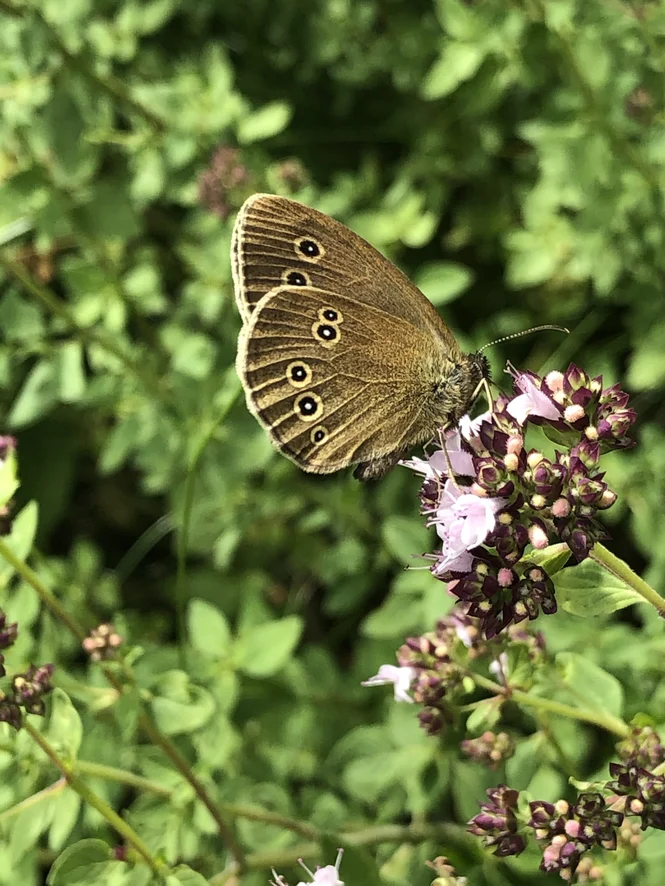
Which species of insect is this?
Aphantopus hyperantus
